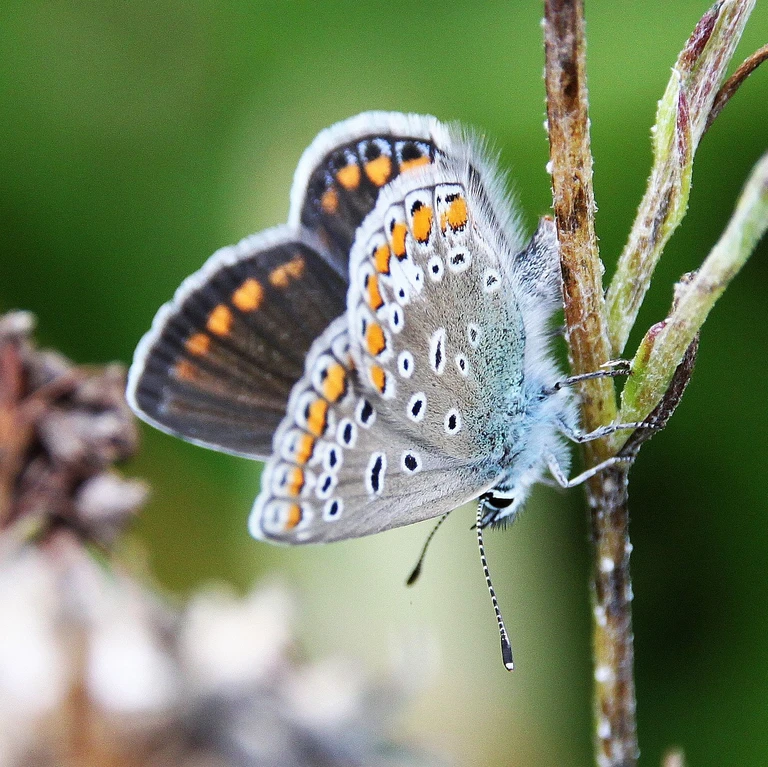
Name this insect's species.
Polyommatus icarus
